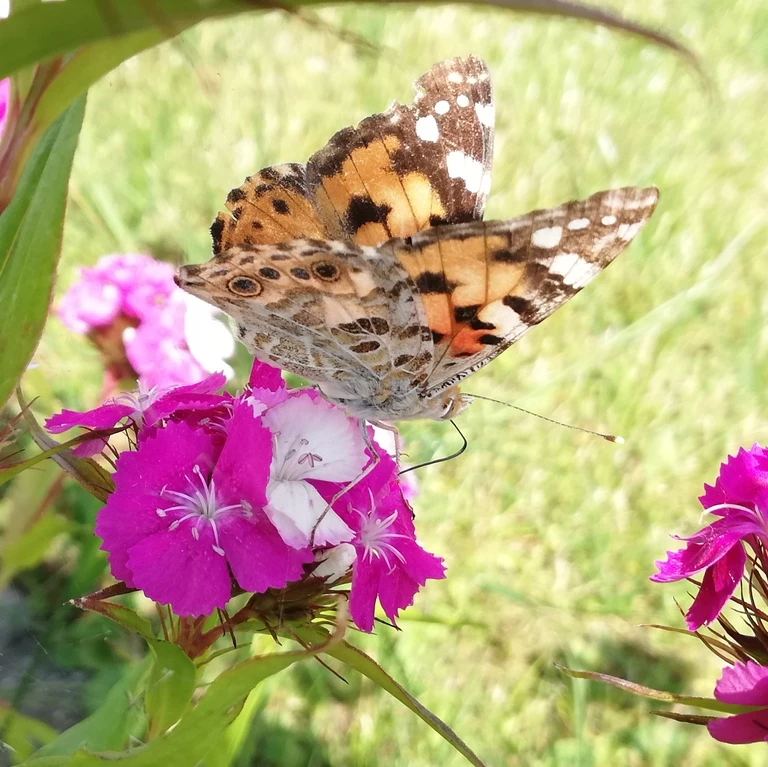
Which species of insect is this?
Vanessa cardui
